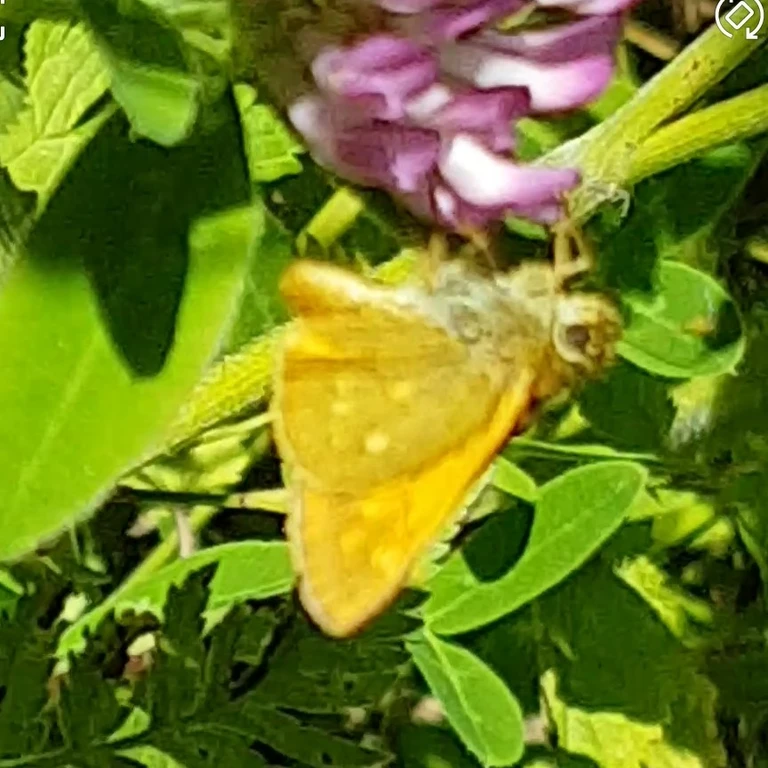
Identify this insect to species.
Ochlodes sylvanus (also Ochlodes venata)
